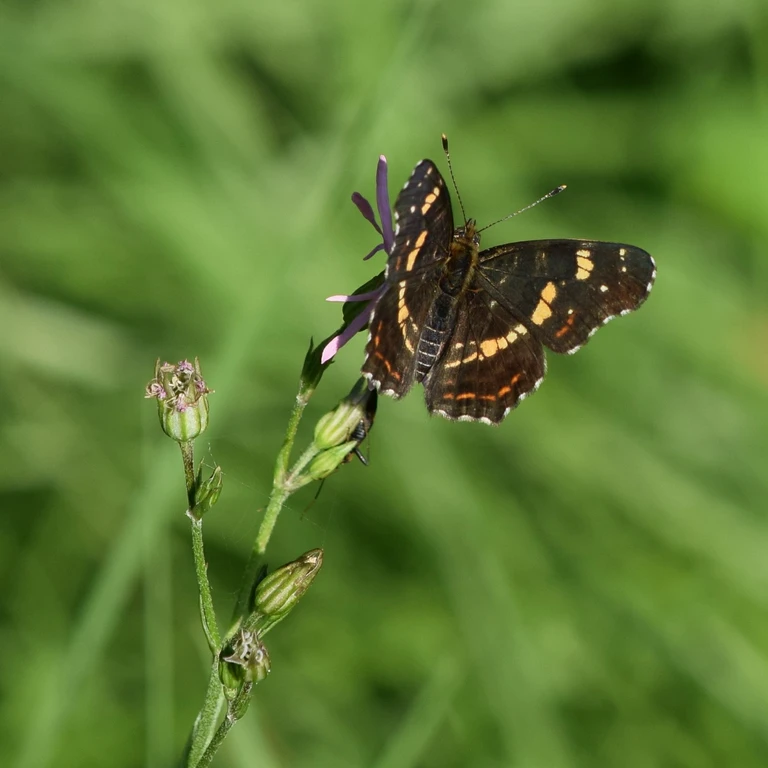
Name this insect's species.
Araschnia levana
